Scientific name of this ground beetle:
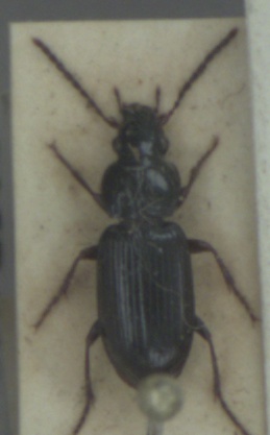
Pterostichus minor
